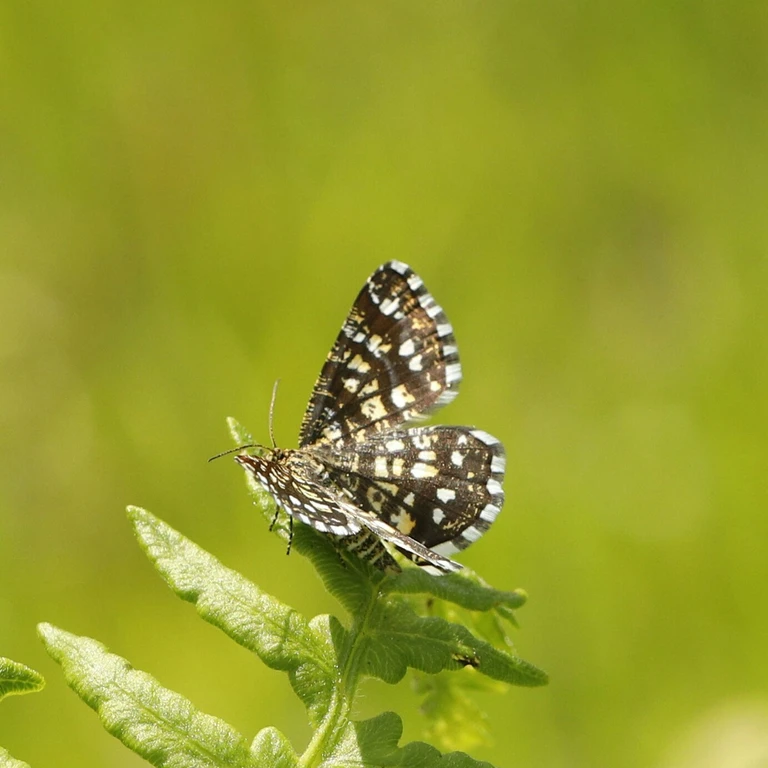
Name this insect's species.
Chiasmia clathrata
